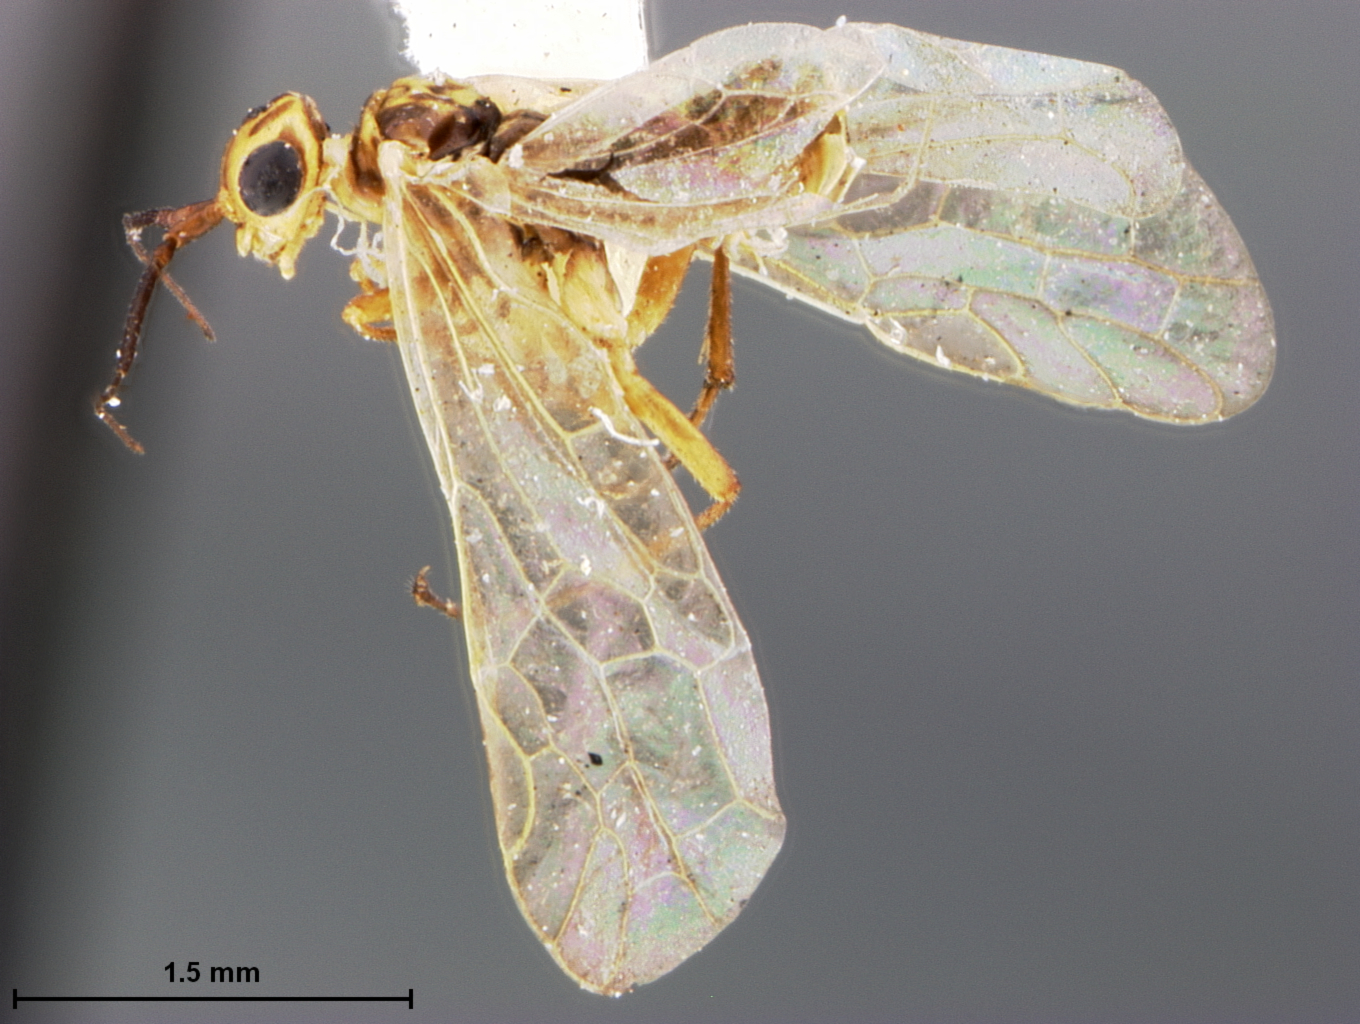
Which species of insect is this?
Xyela styrax
